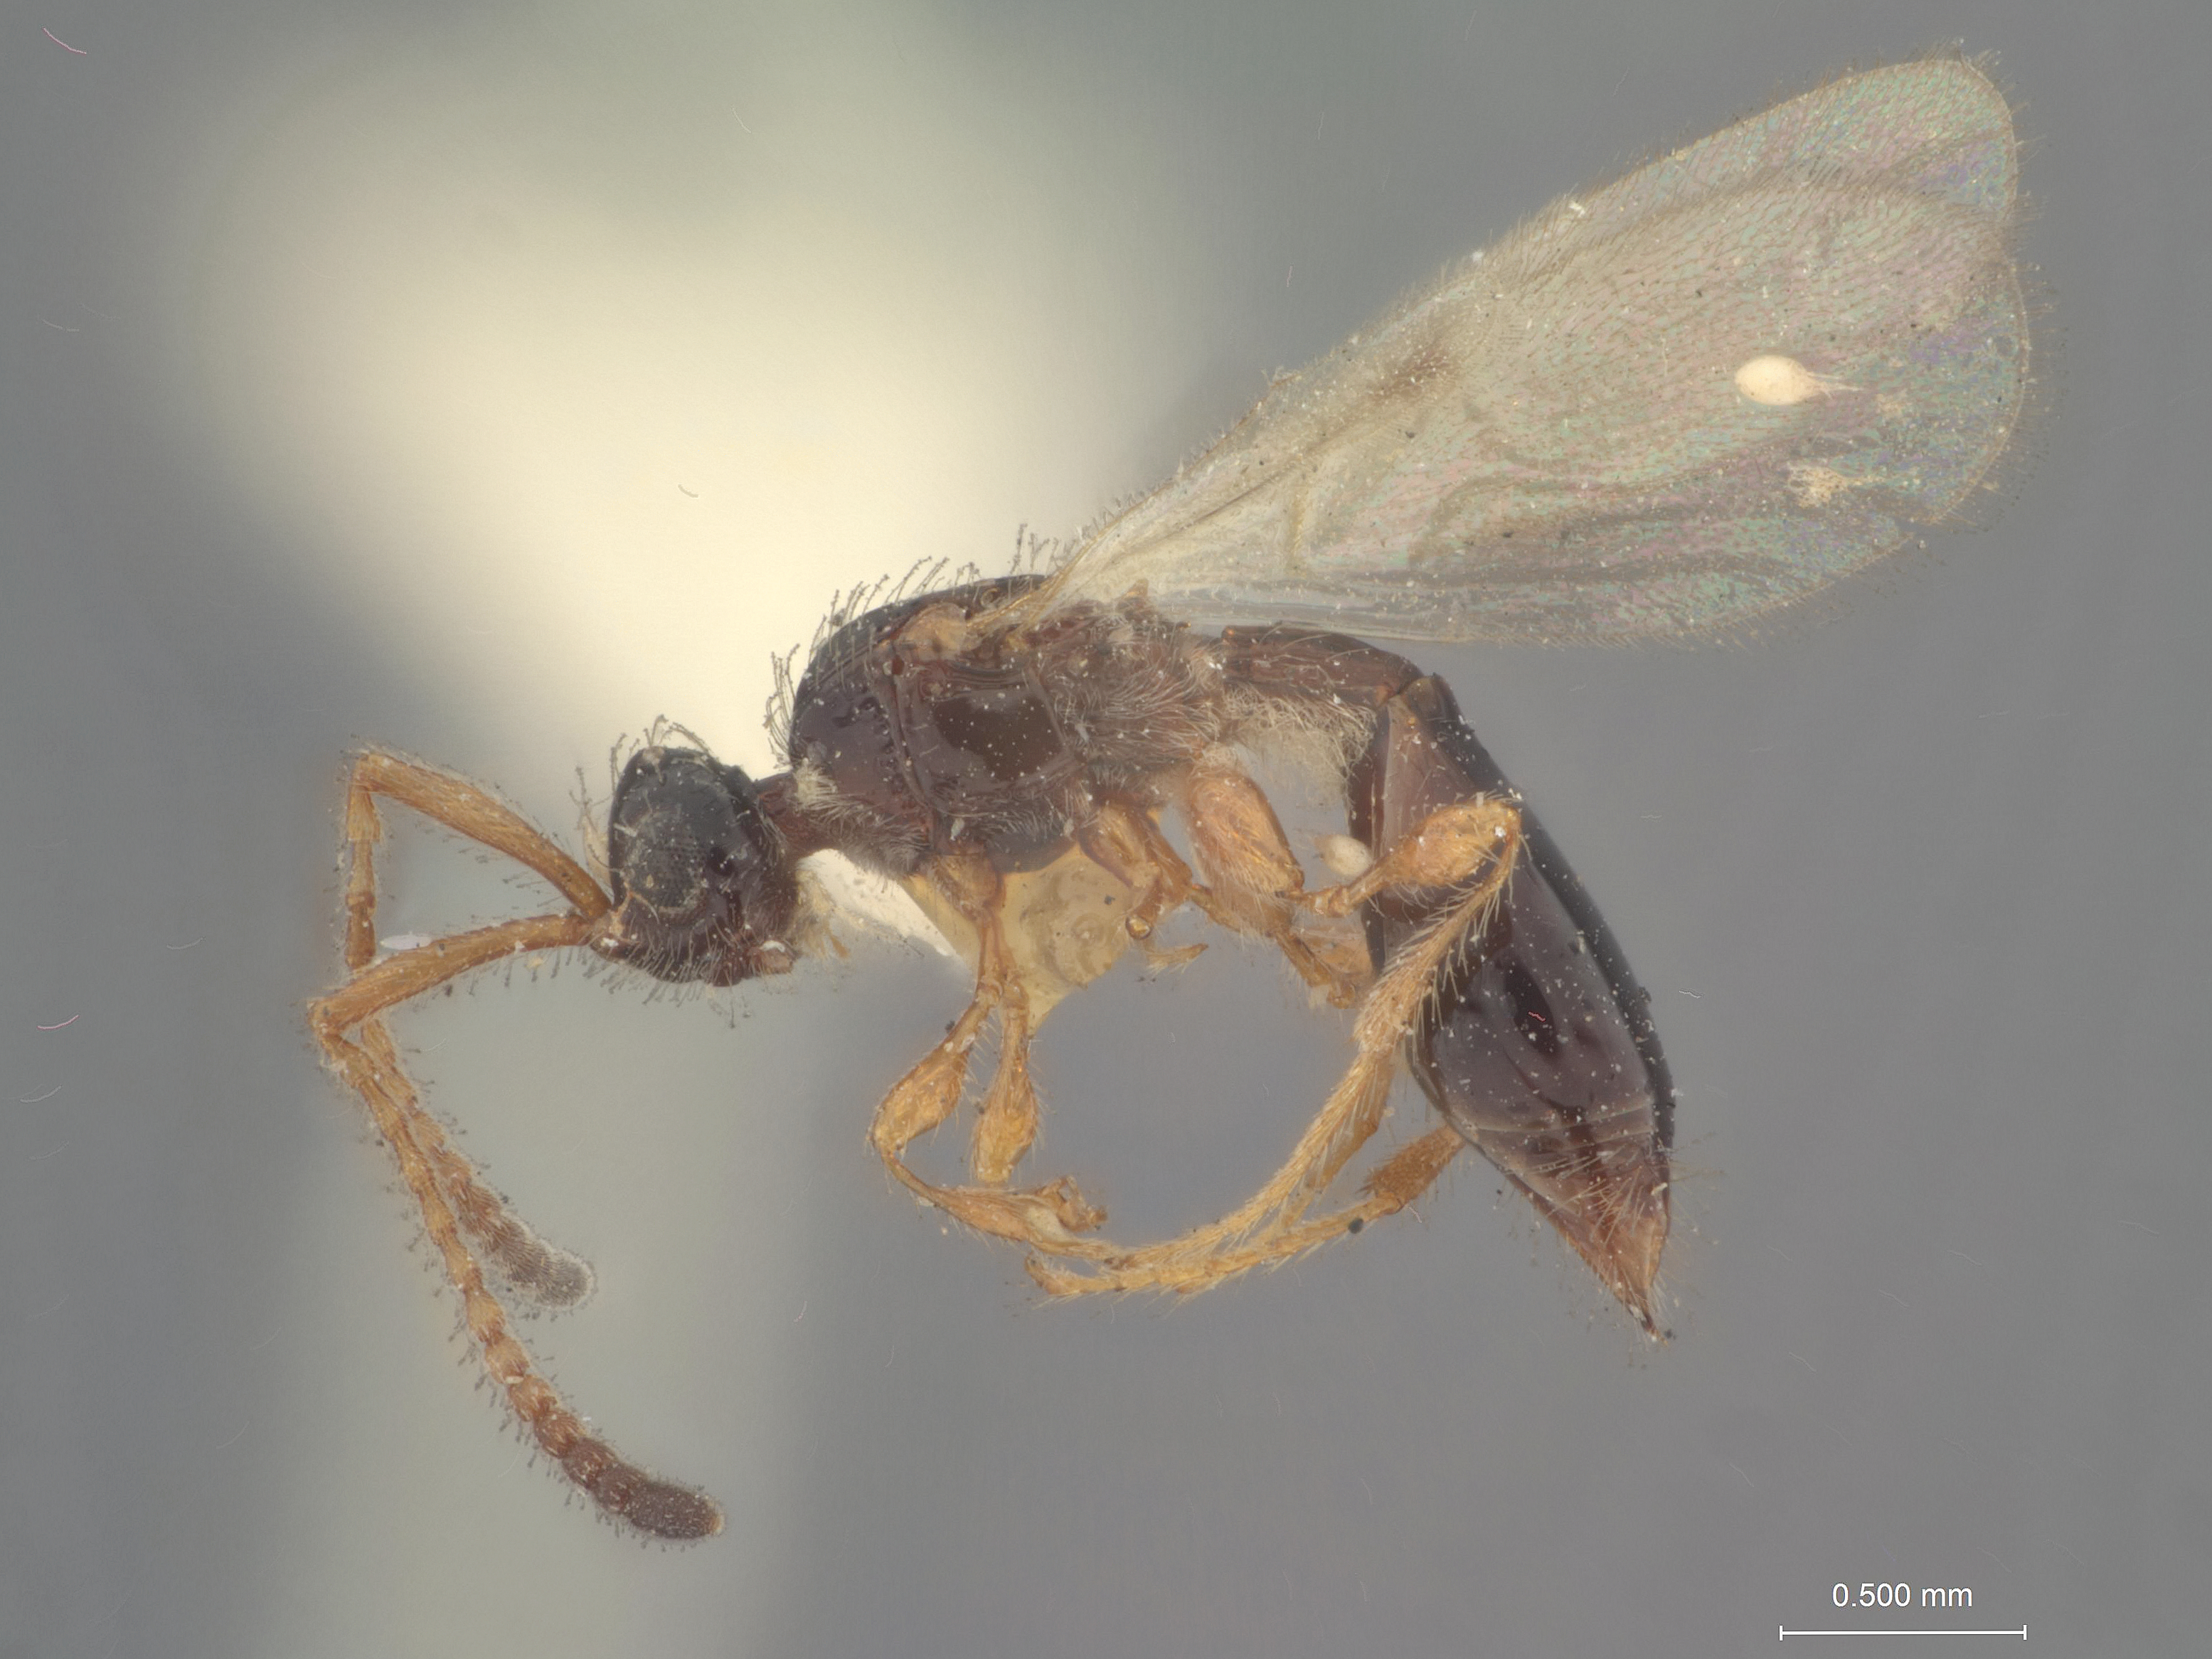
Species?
Paramesius spinosus
